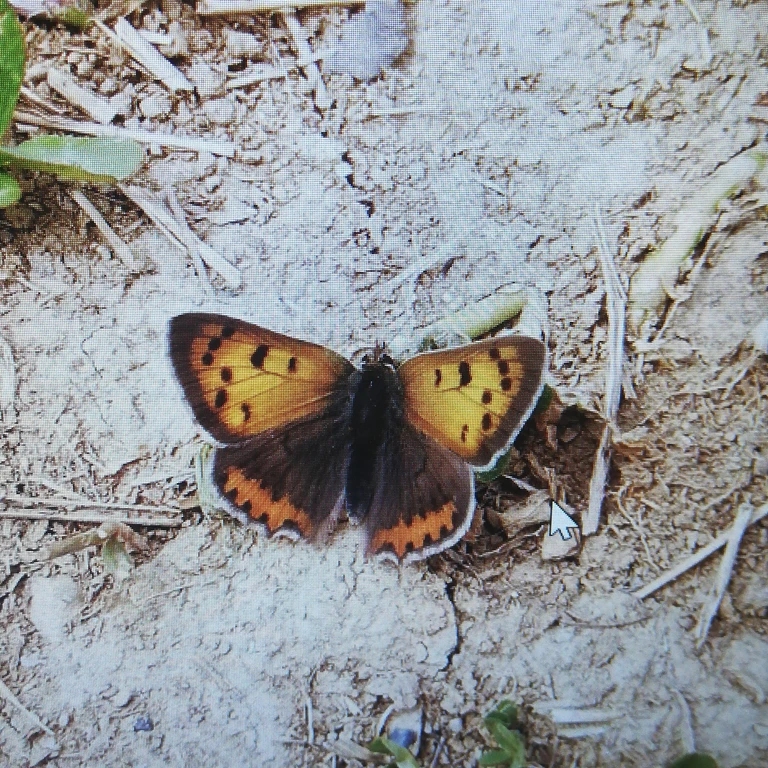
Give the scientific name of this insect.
Lycaena phlaeas
